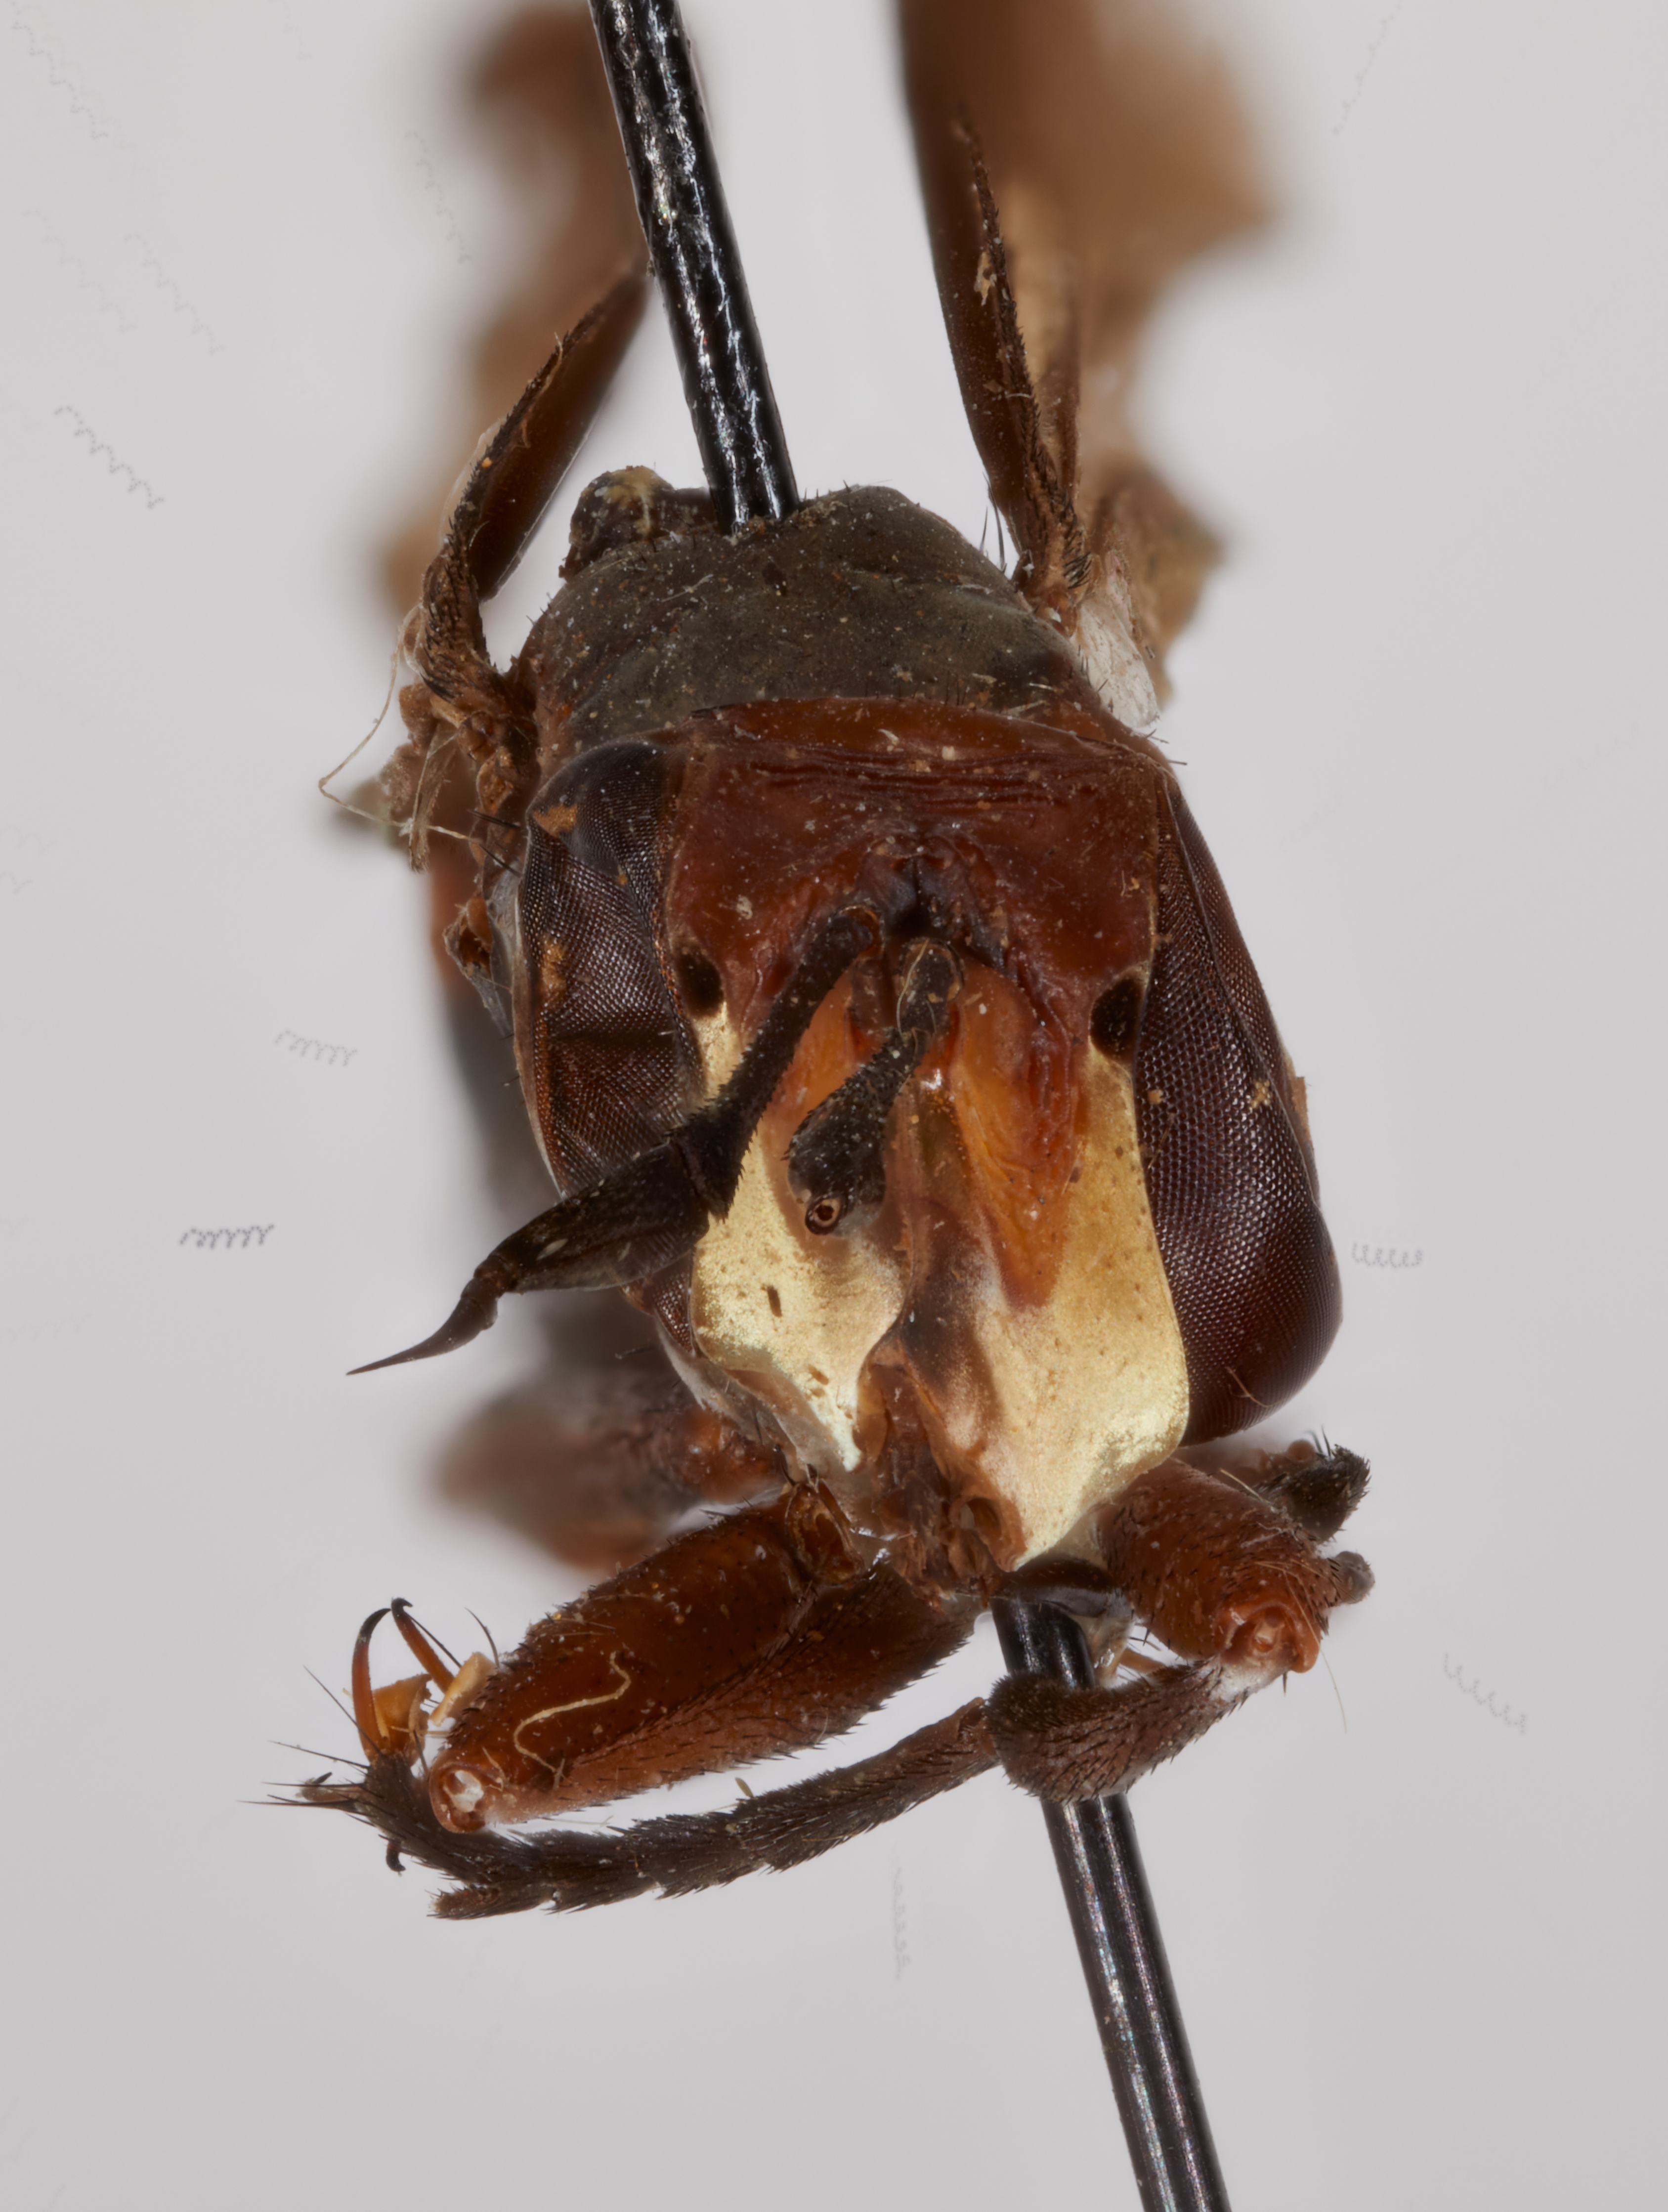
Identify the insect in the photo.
Conops maculiventris
